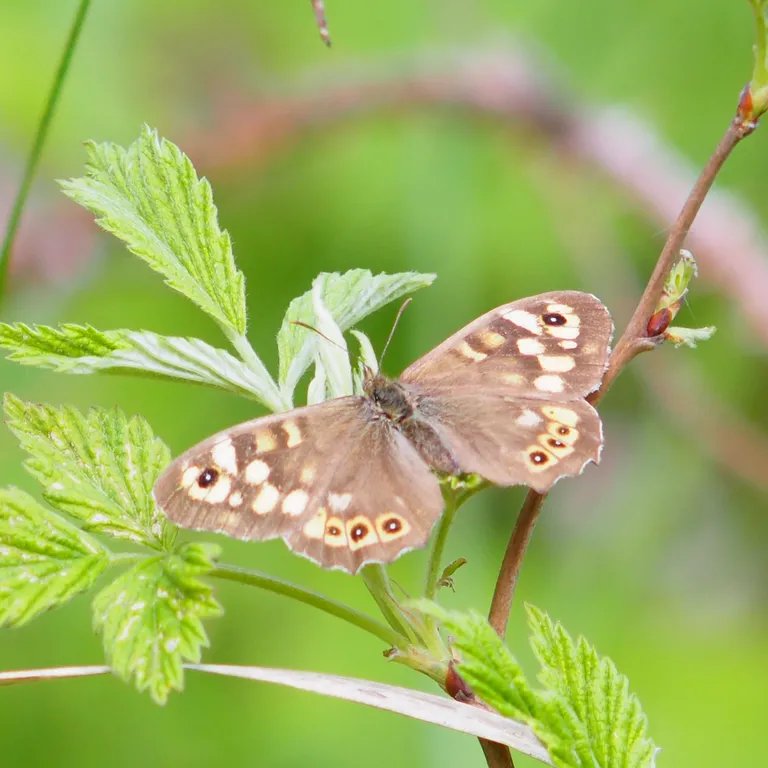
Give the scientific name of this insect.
Pararge aegeria
